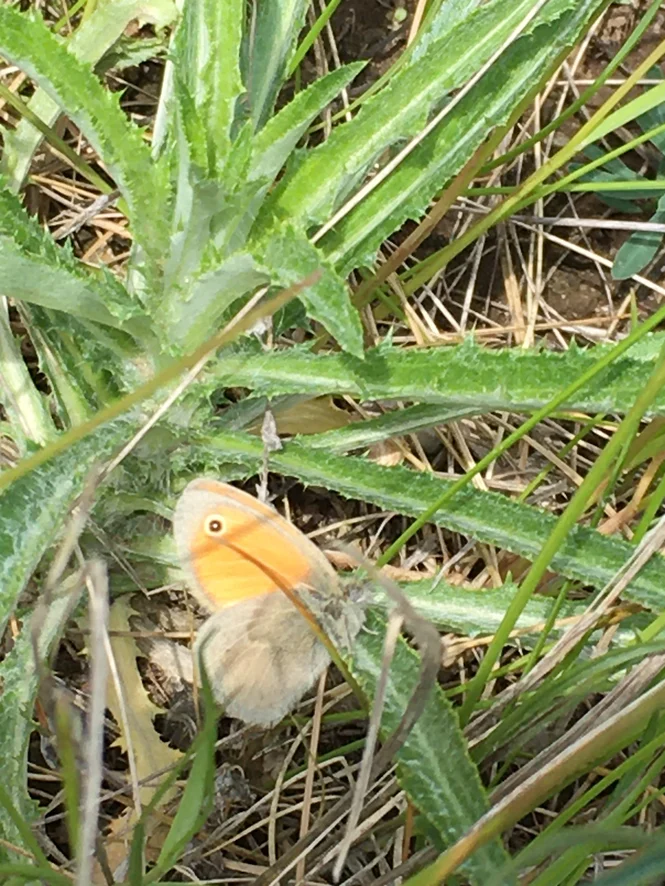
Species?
Coenonympha pamphilus
